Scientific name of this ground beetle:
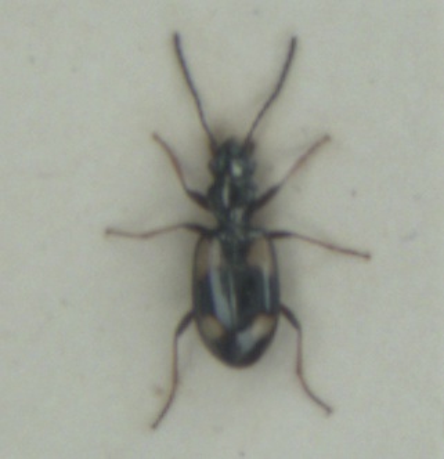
Bembidion illigeri
